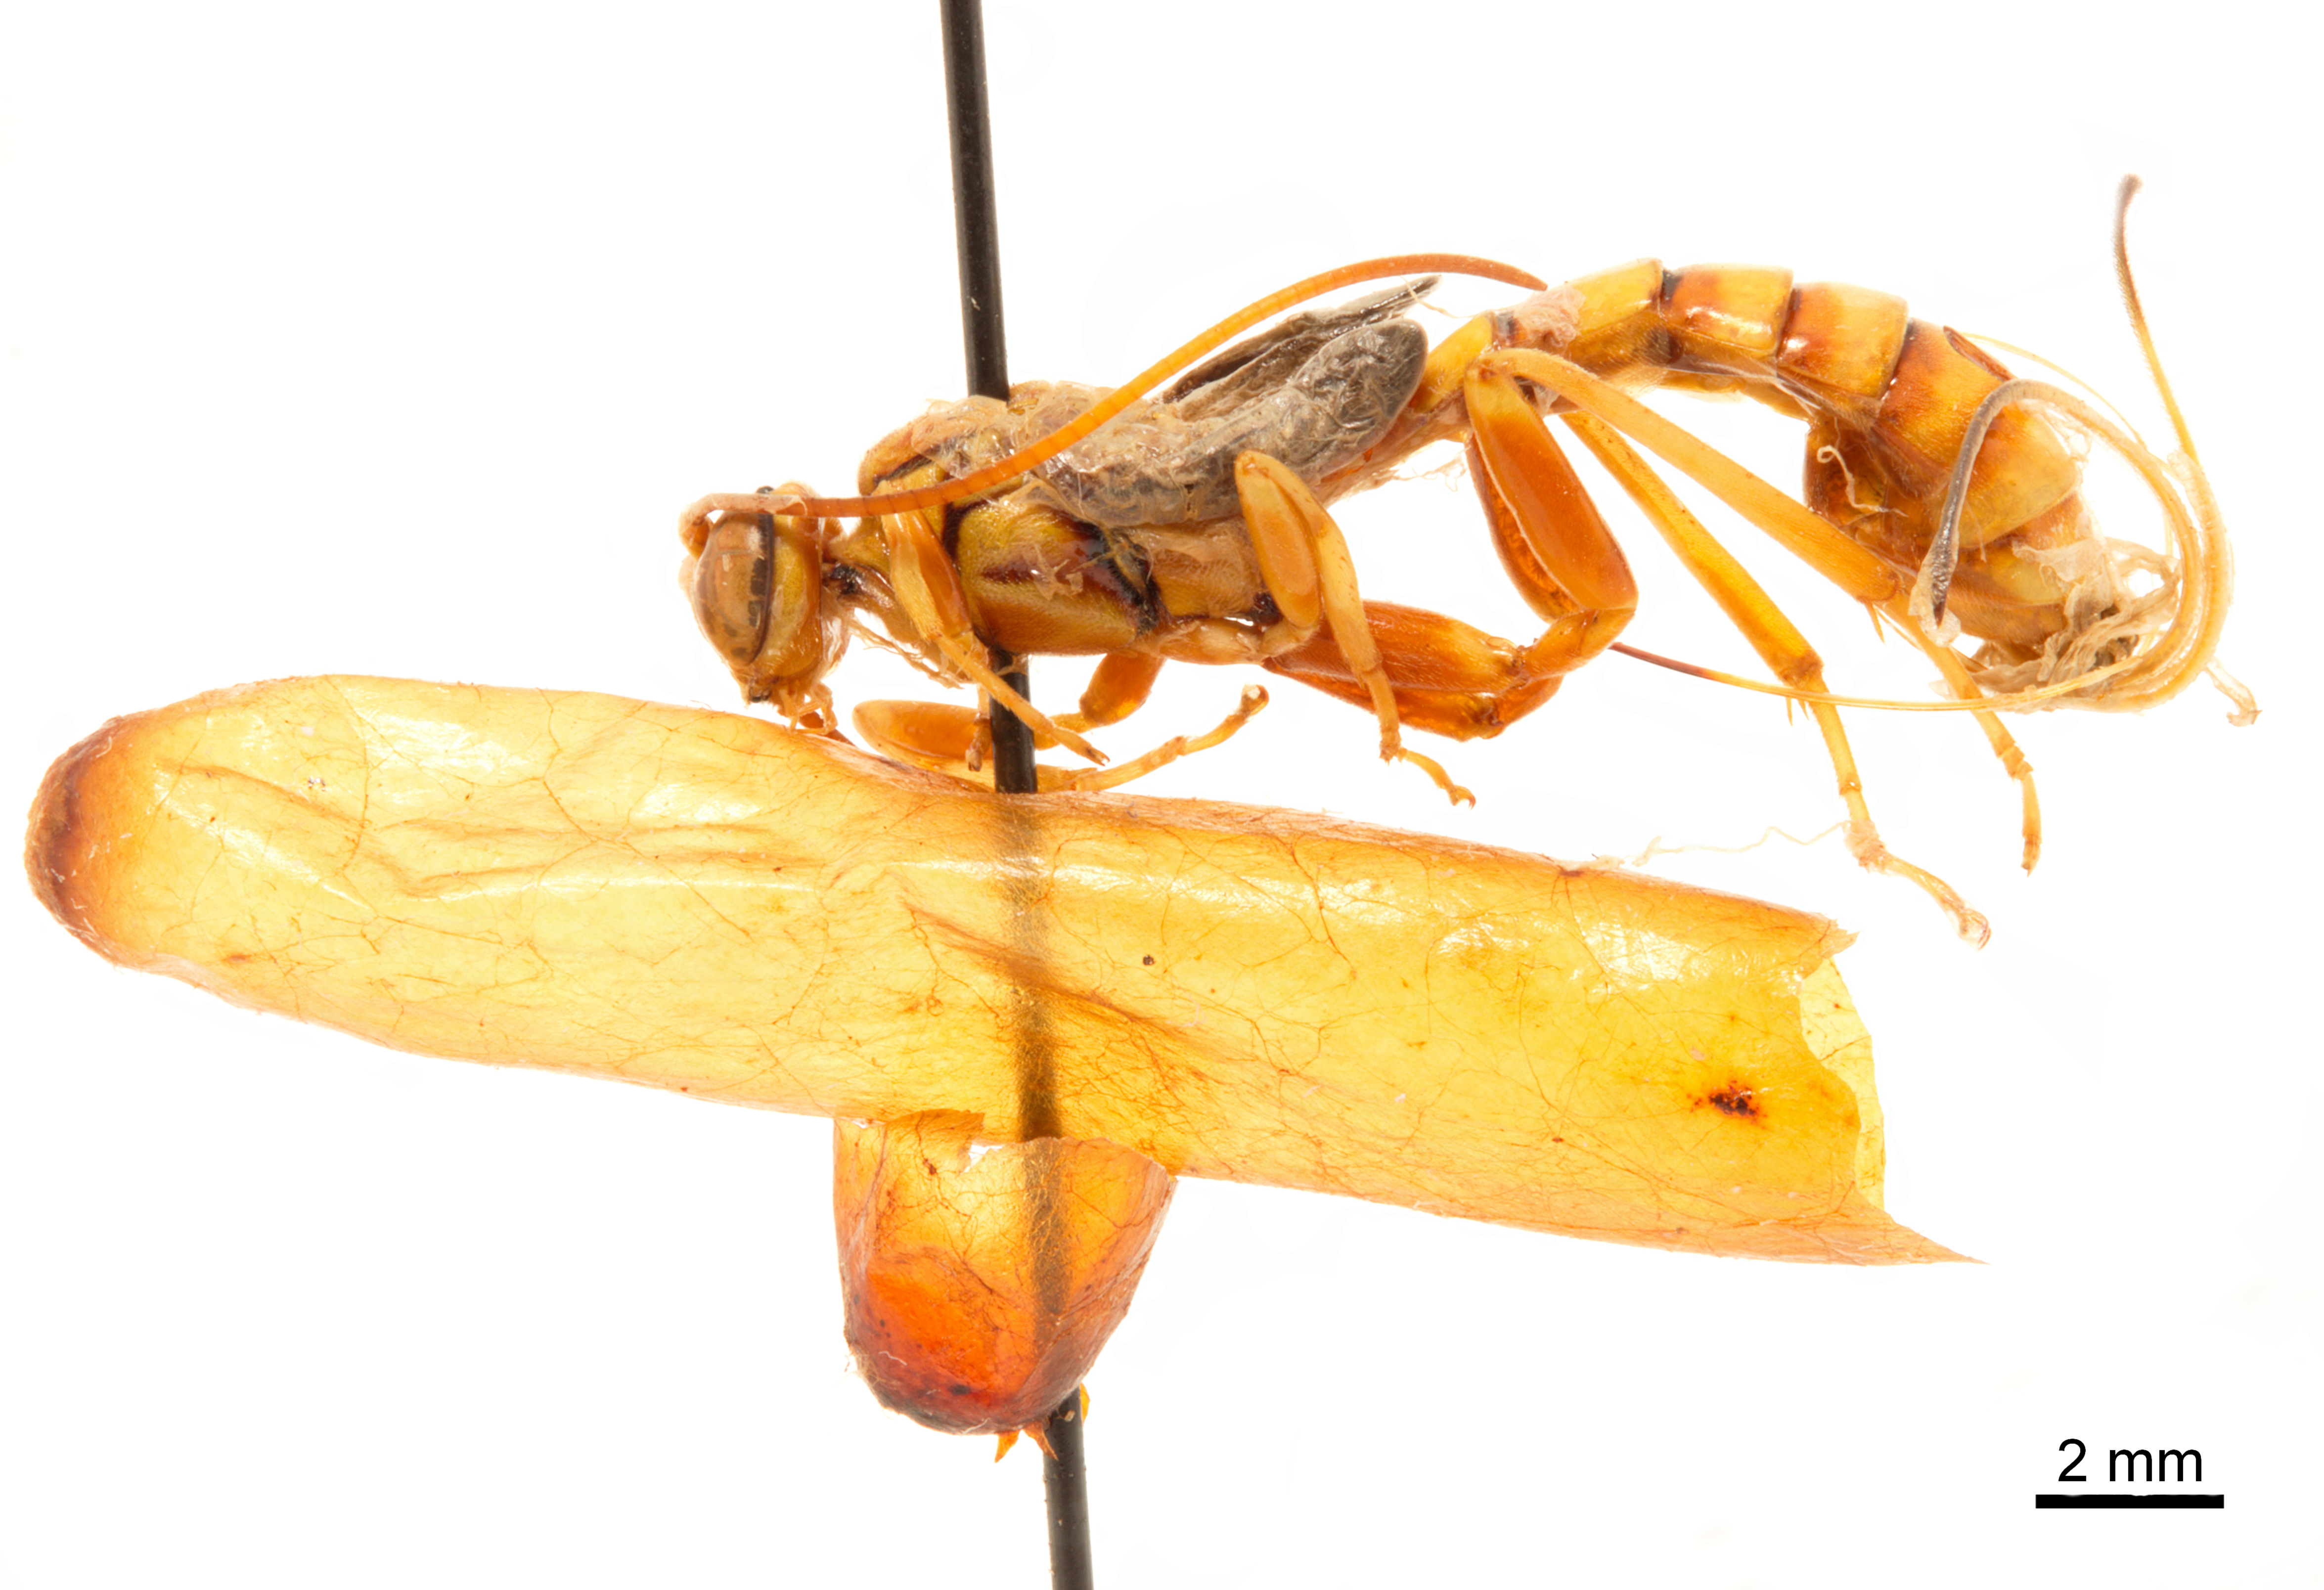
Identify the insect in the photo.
Labena grallator
